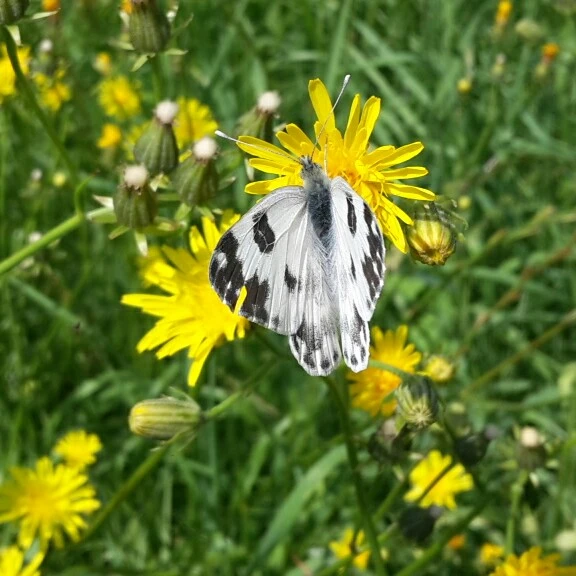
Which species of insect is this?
Pontia edusa
